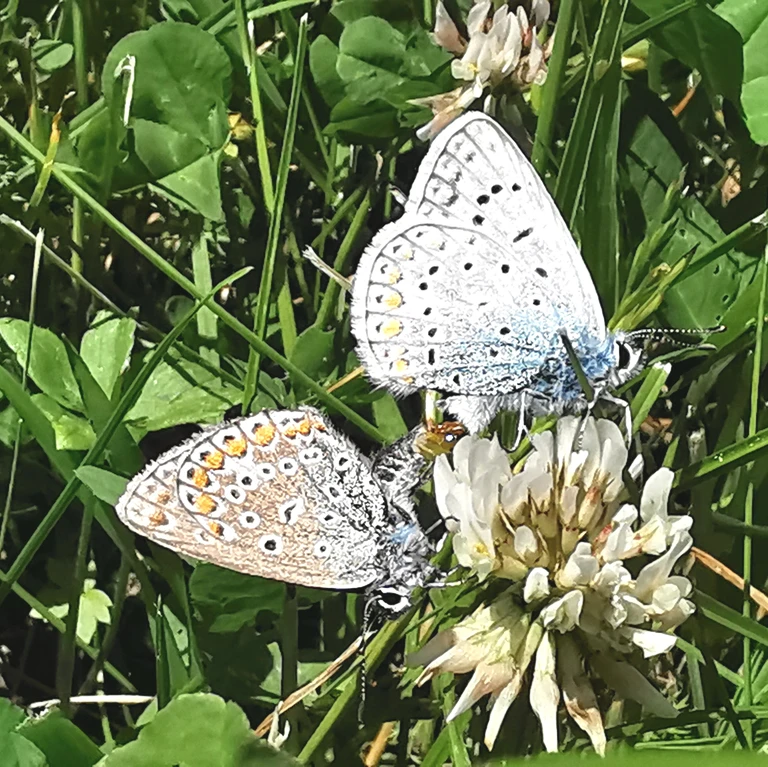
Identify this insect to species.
Polyommatus icarus
